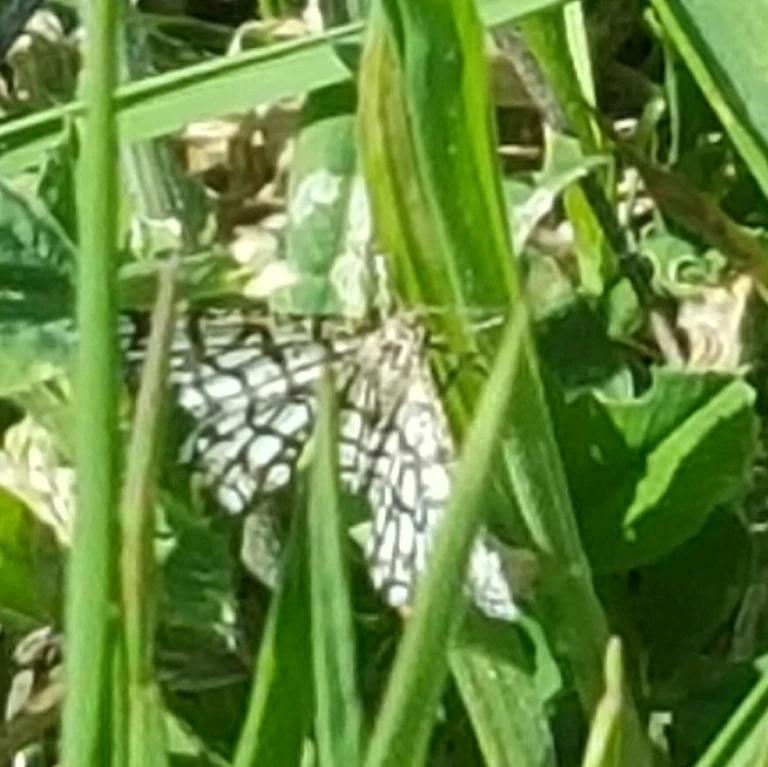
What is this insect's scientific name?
Chiasmia clathrata
